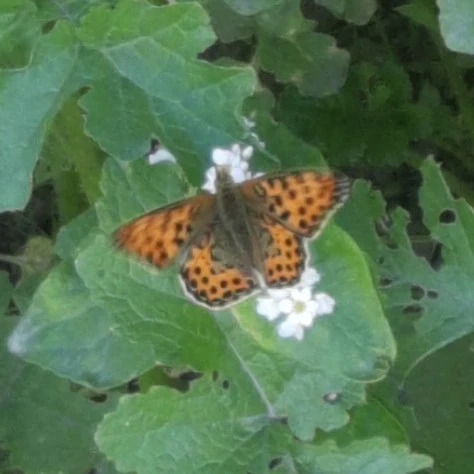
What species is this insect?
Issoria lathonia
